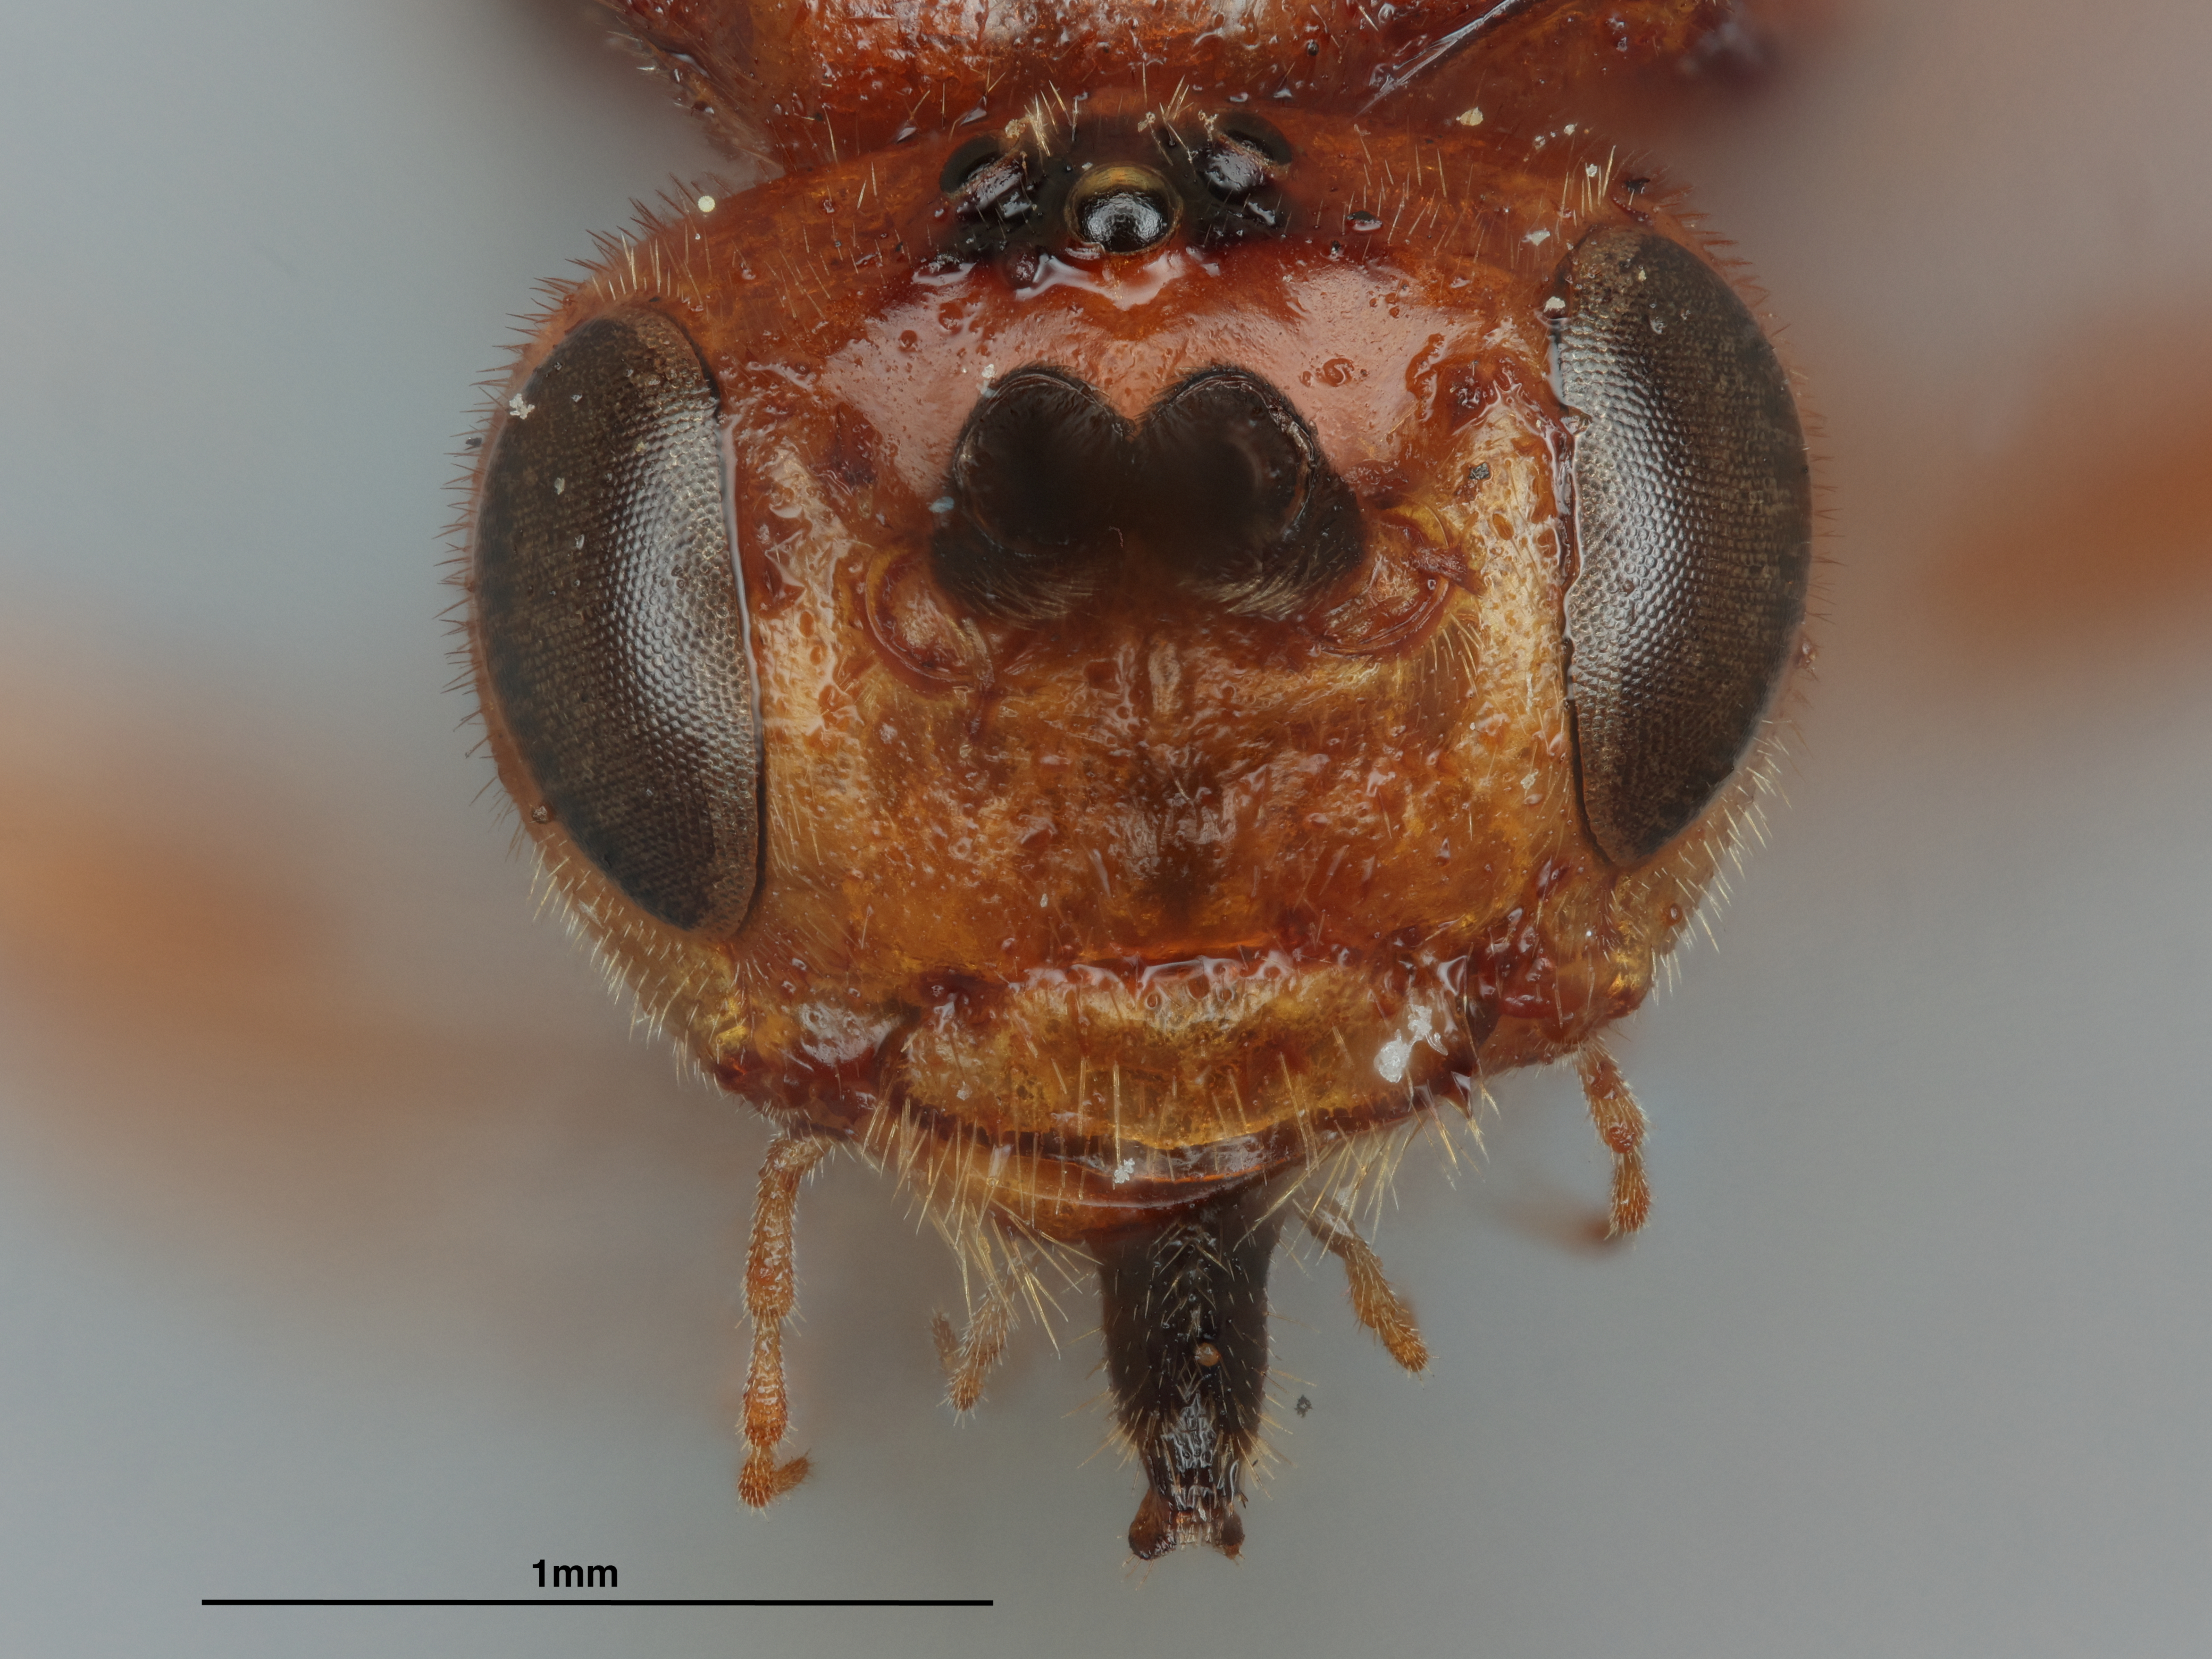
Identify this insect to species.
Cardiochiles rubicundus
